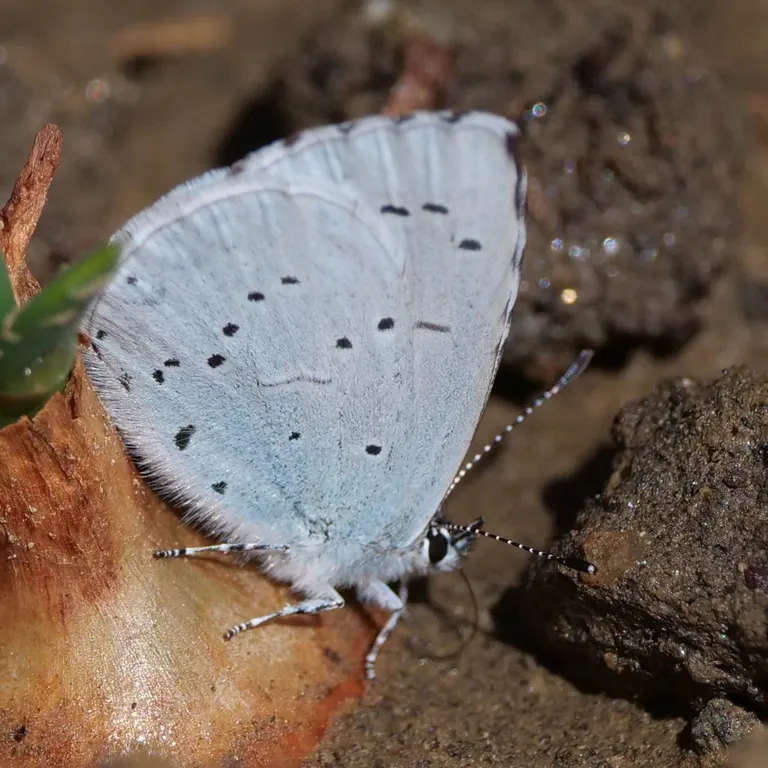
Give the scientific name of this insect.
Celastrina argiolus
